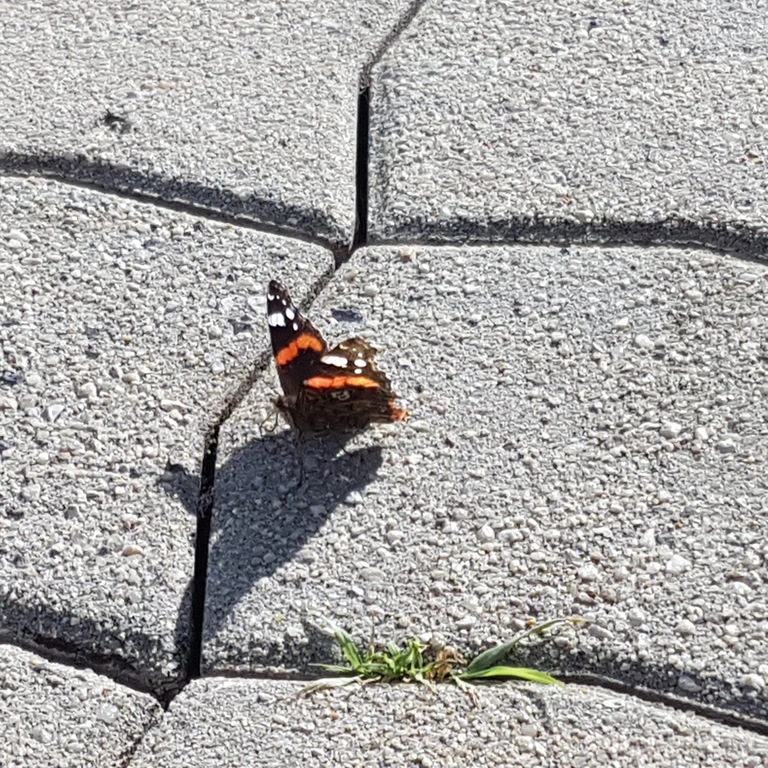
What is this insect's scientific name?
Vanessa atalanta
